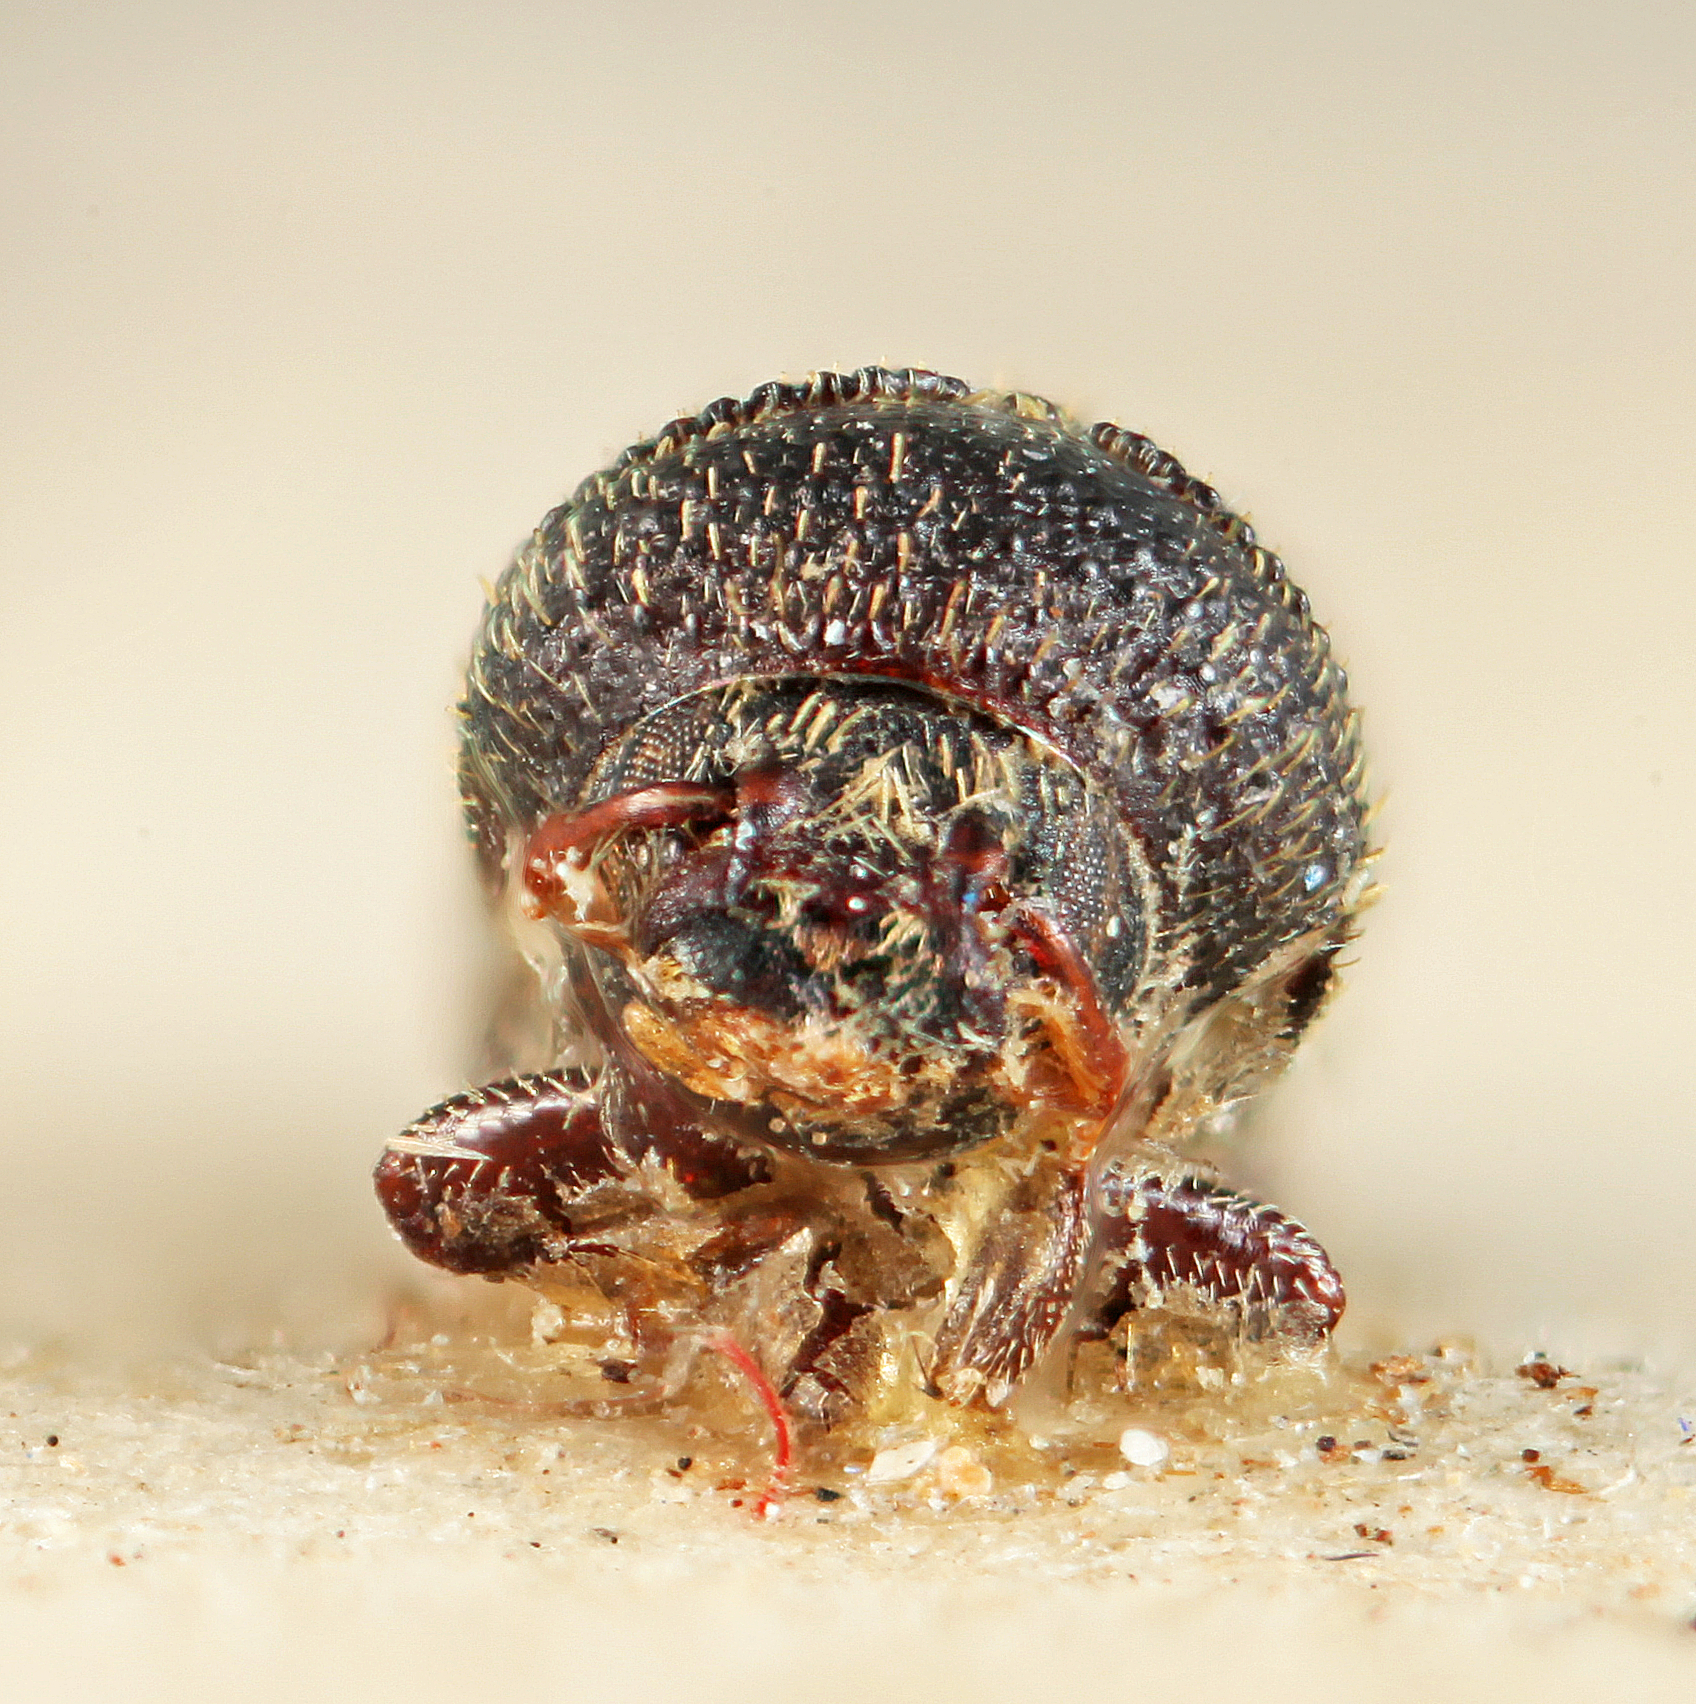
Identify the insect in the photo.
Phloeotribus opacicollis
